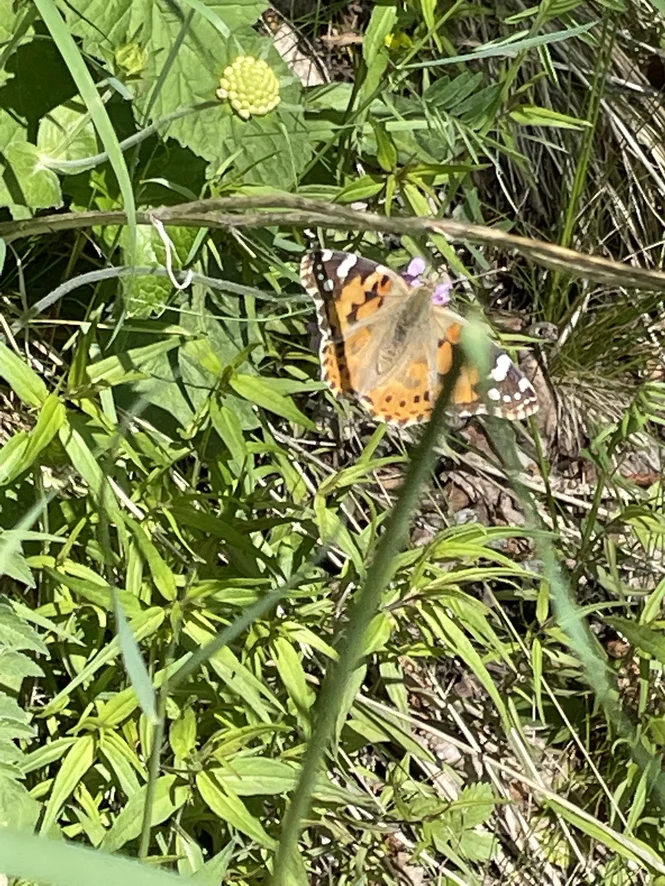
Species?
Vanessa cardui
